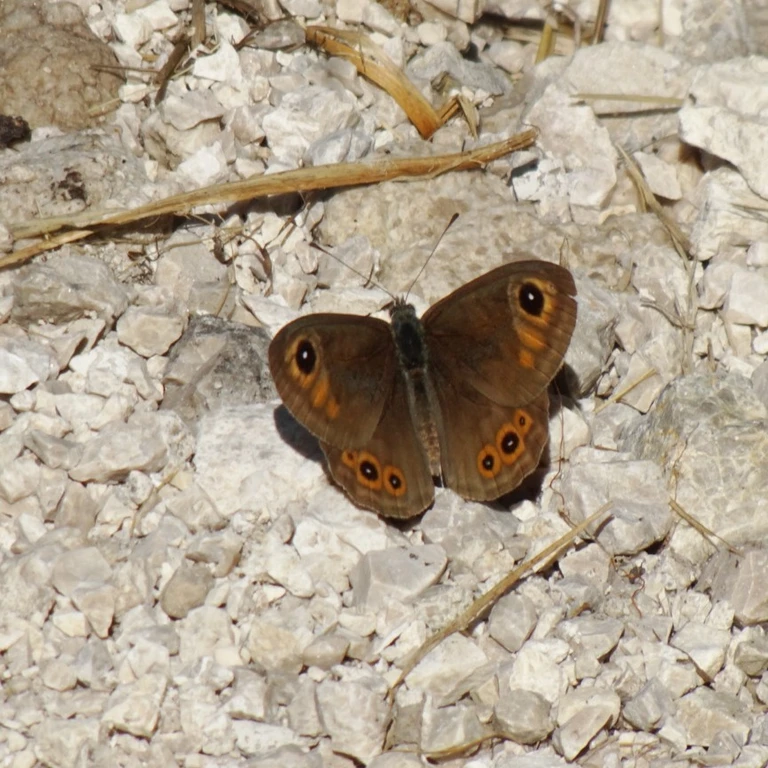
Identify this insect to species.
Lasiommata petropolitana (also Pararge petropolitana)
